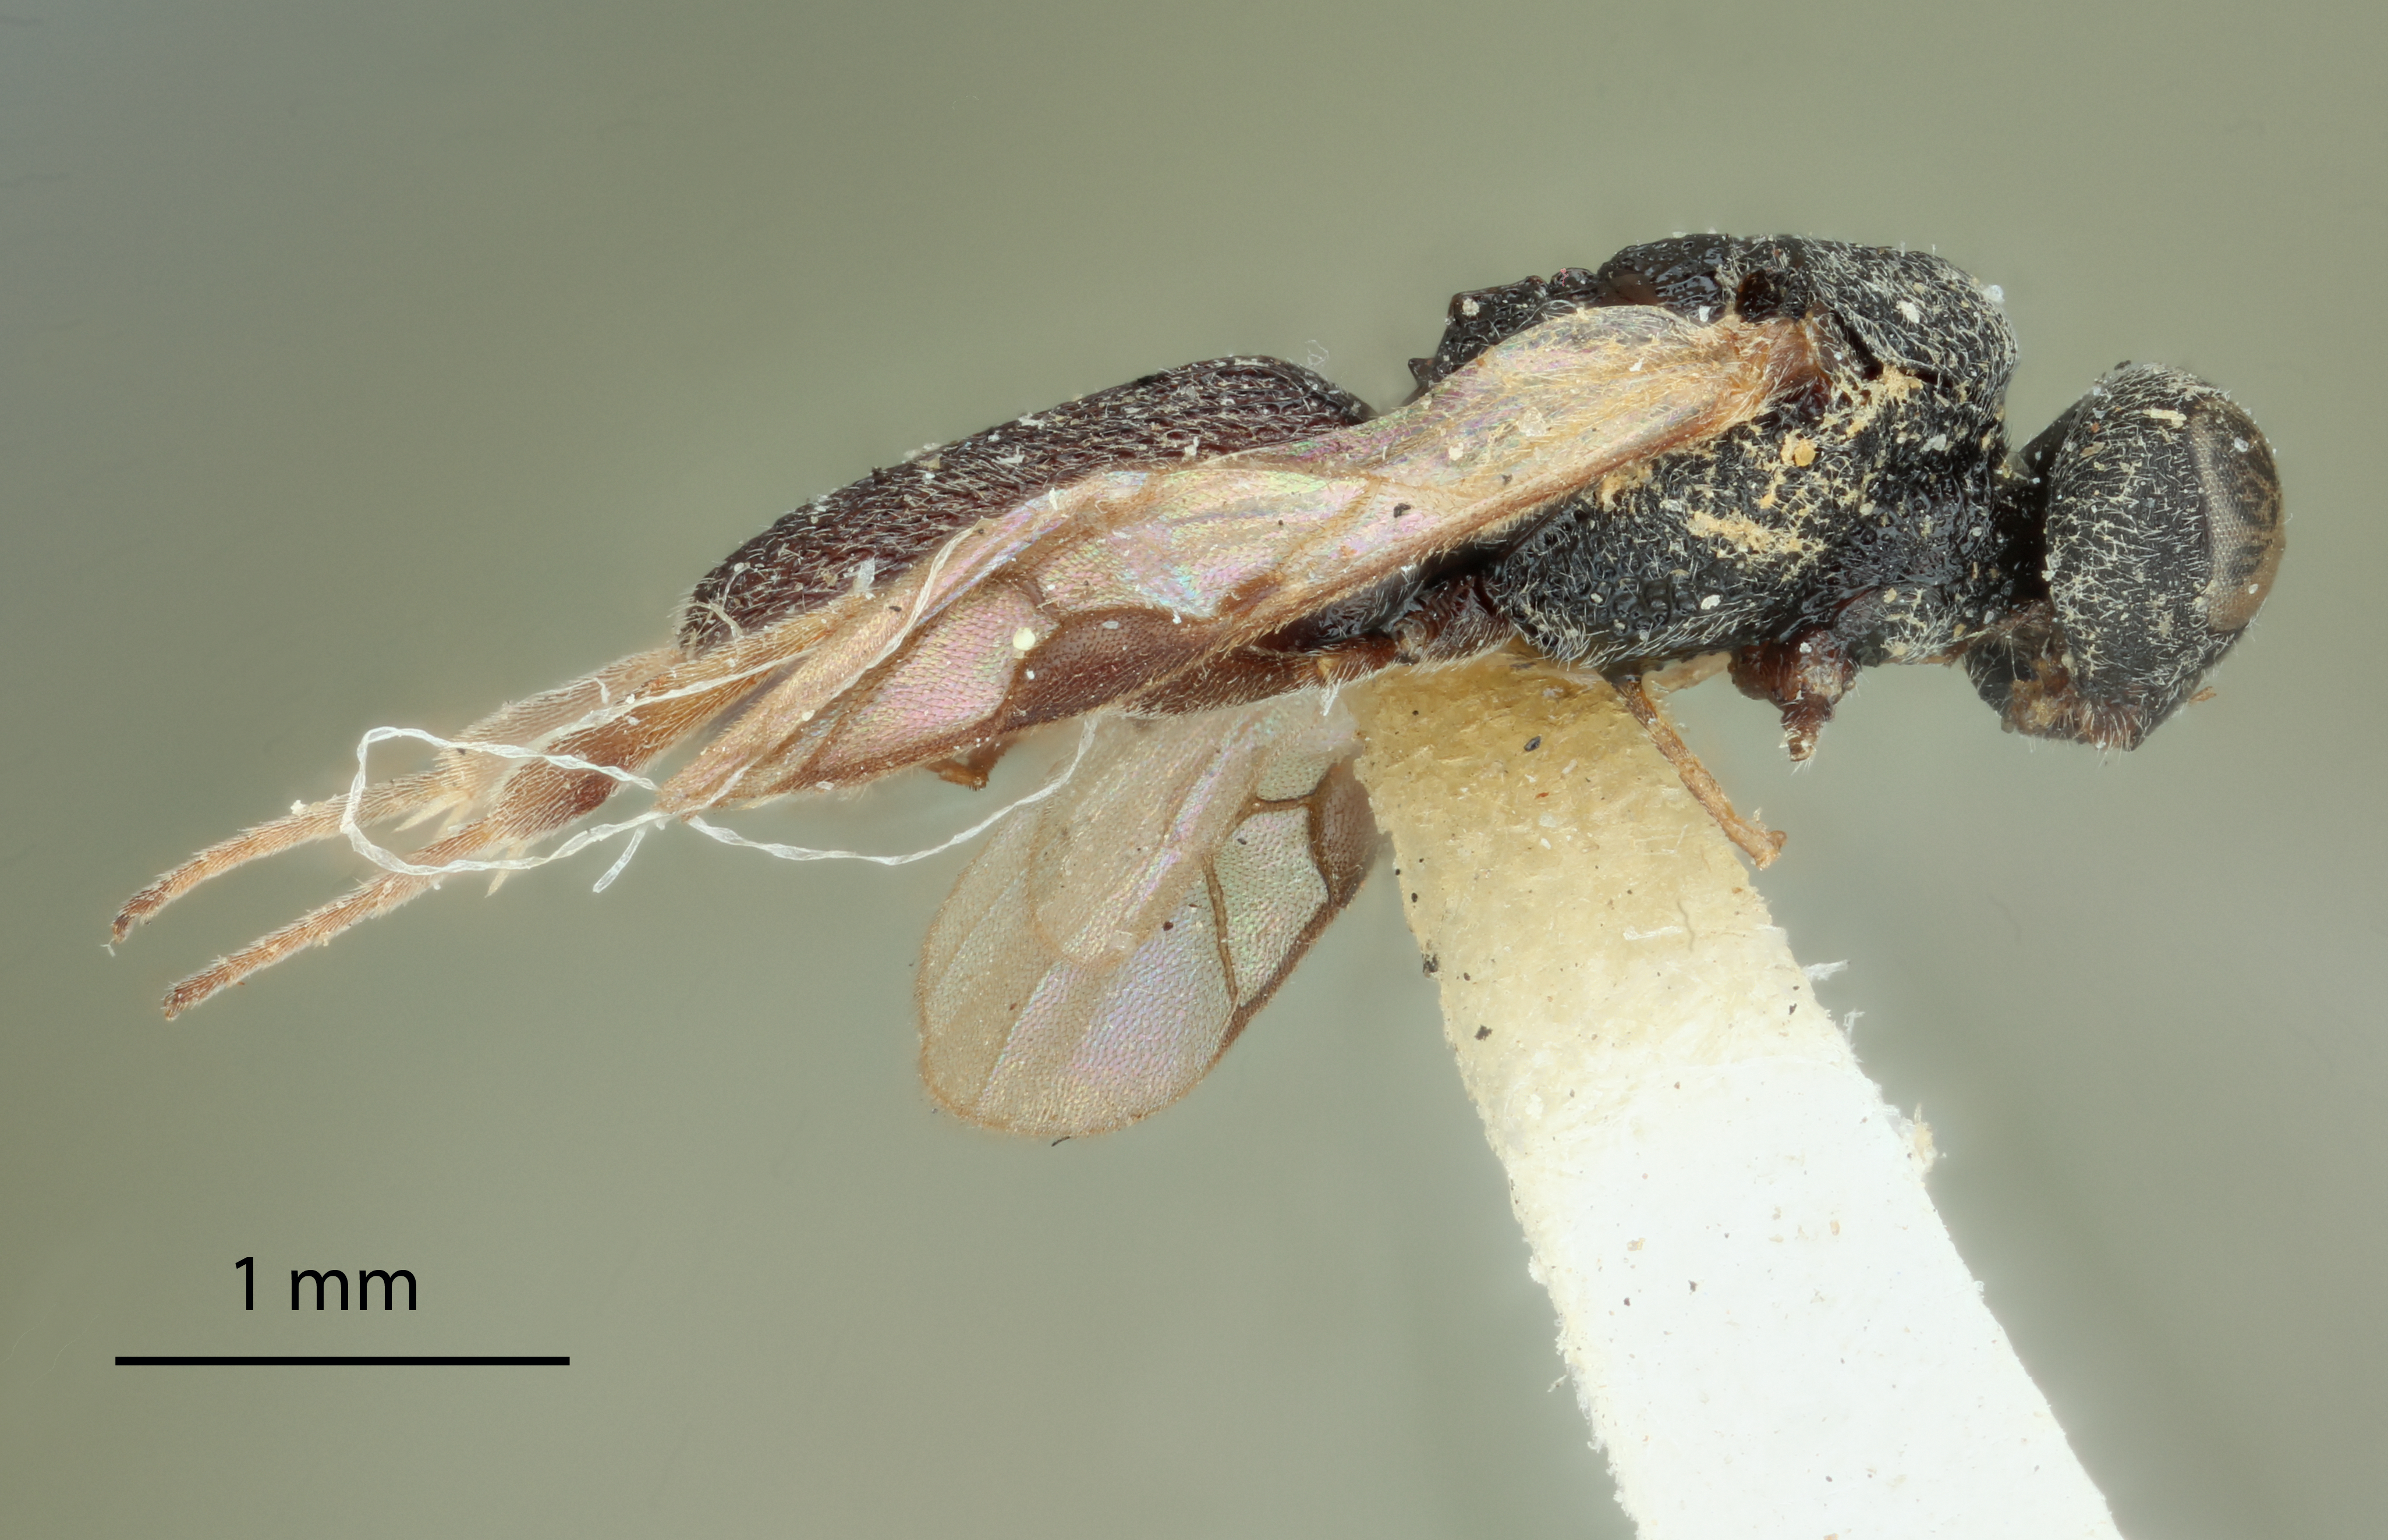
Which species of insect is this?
Chelonus lavernae
